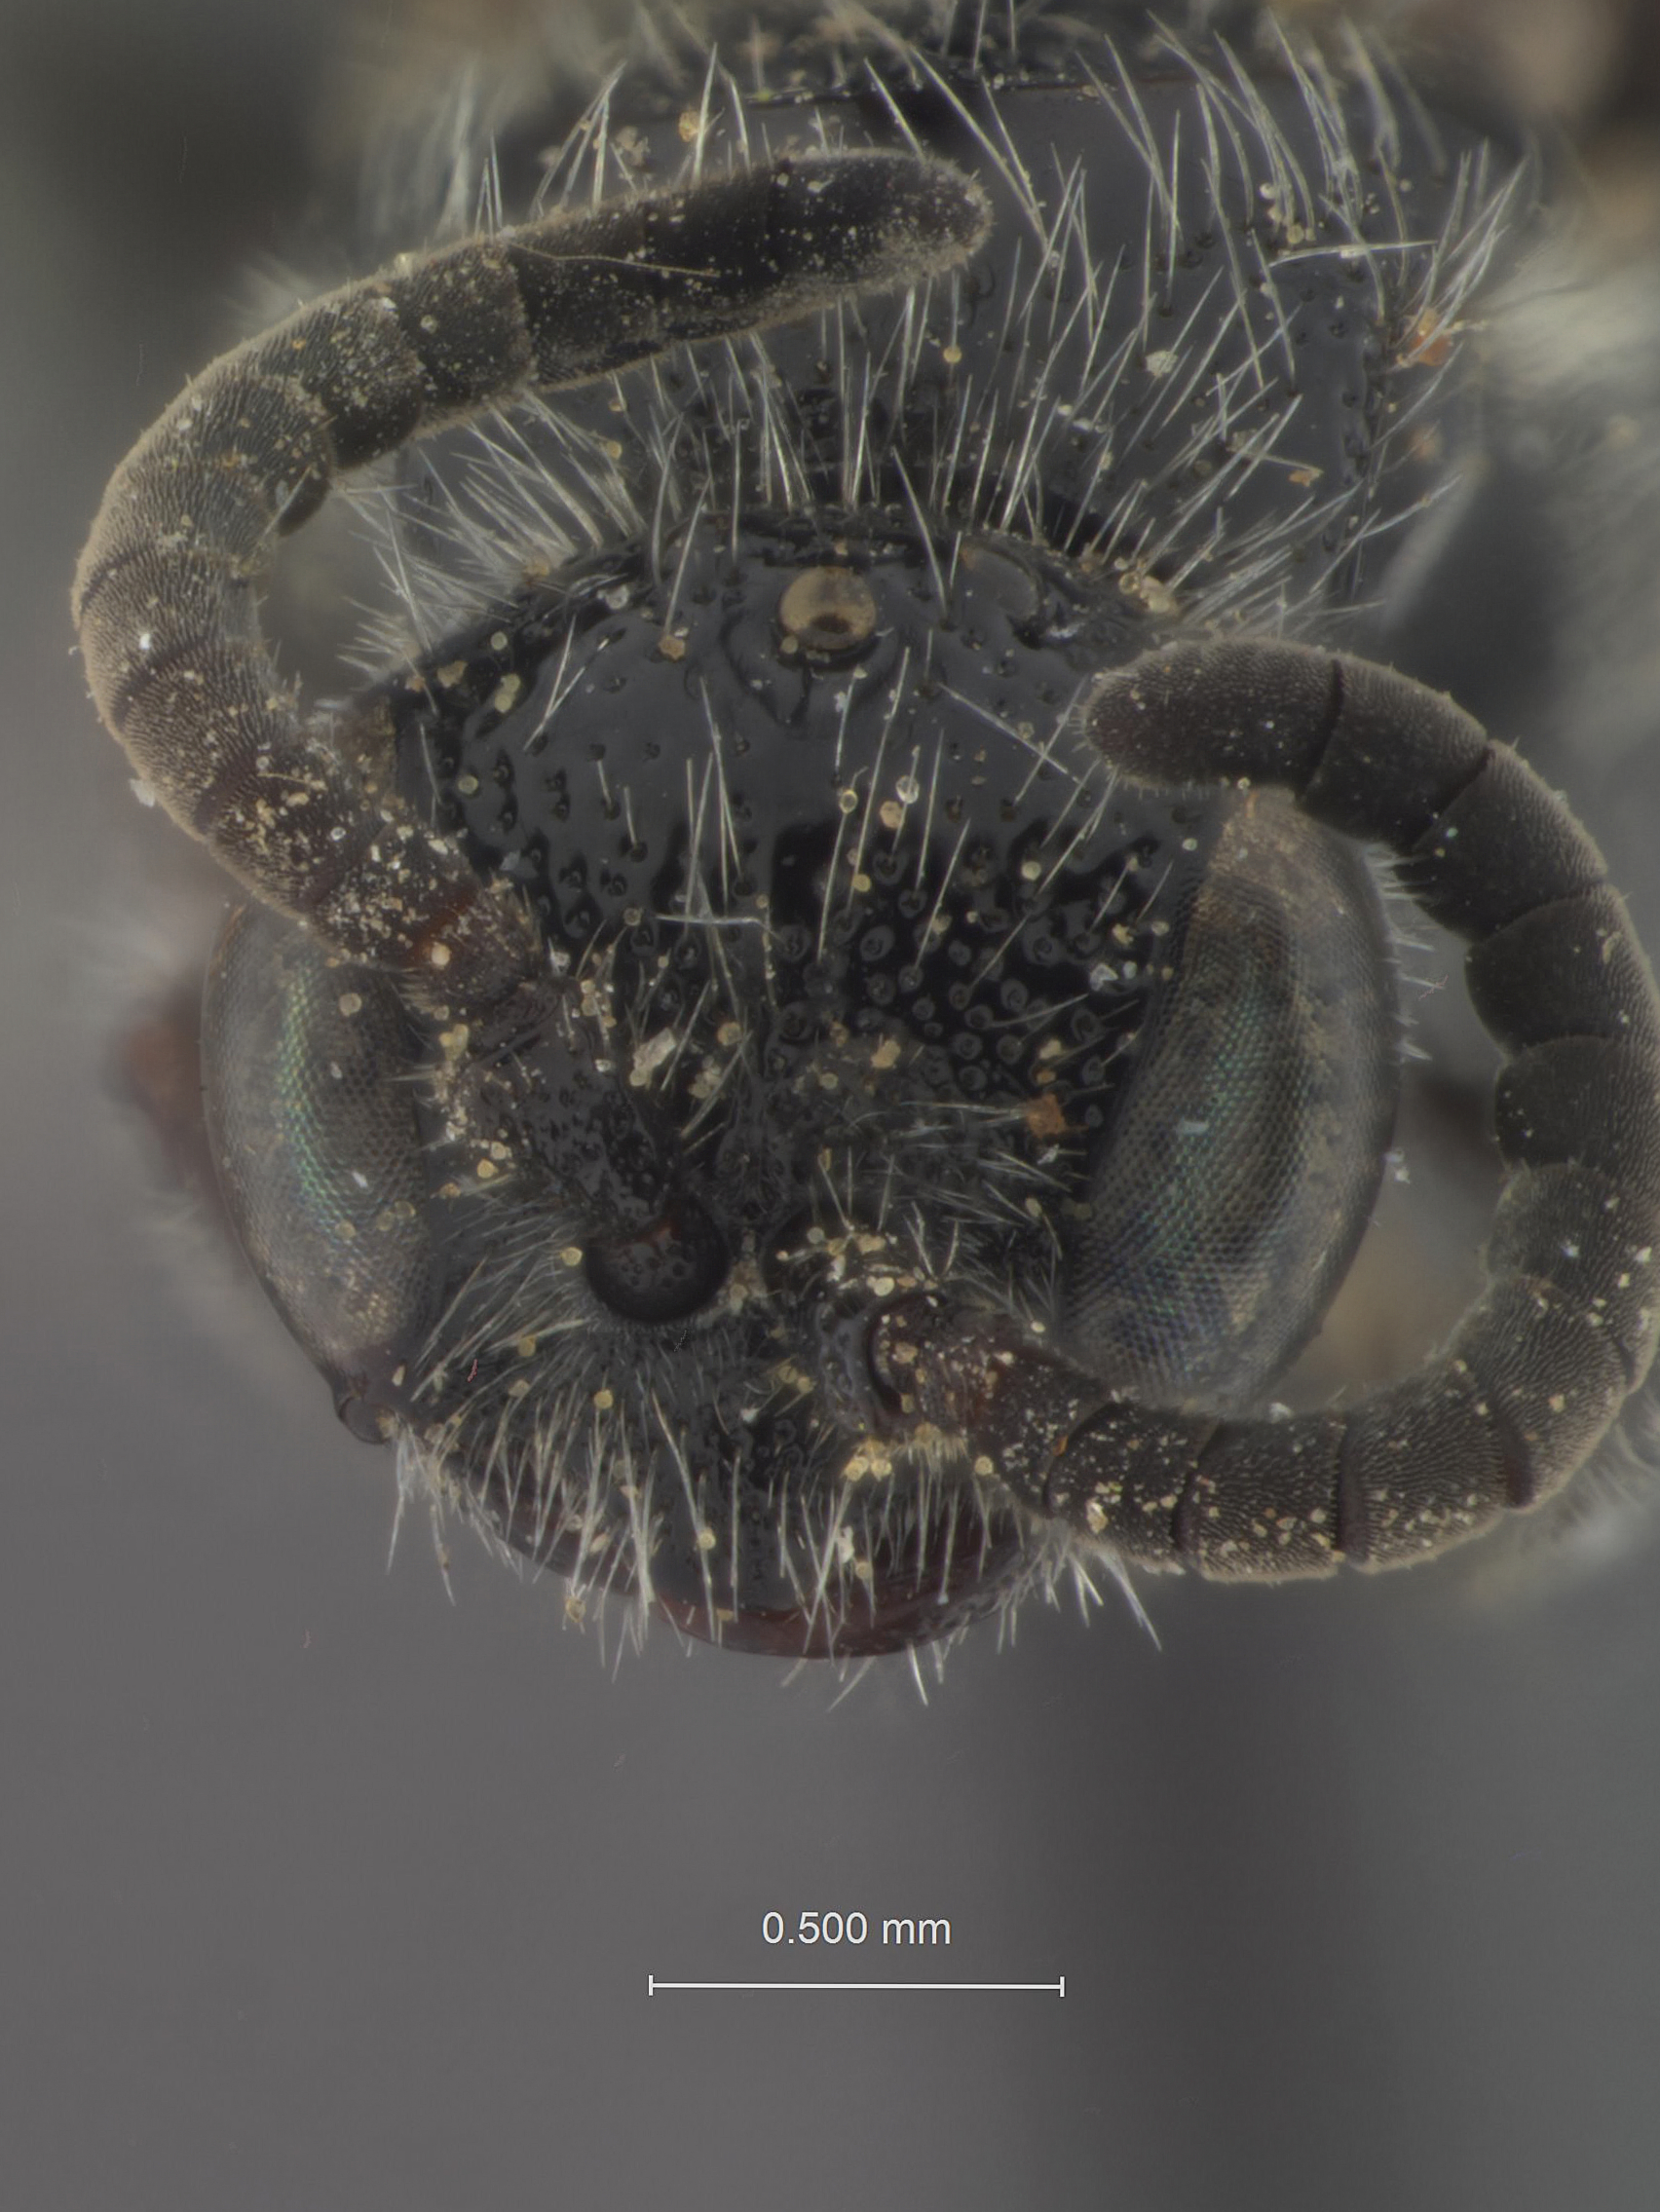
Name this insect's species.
Neotiphia evansi
